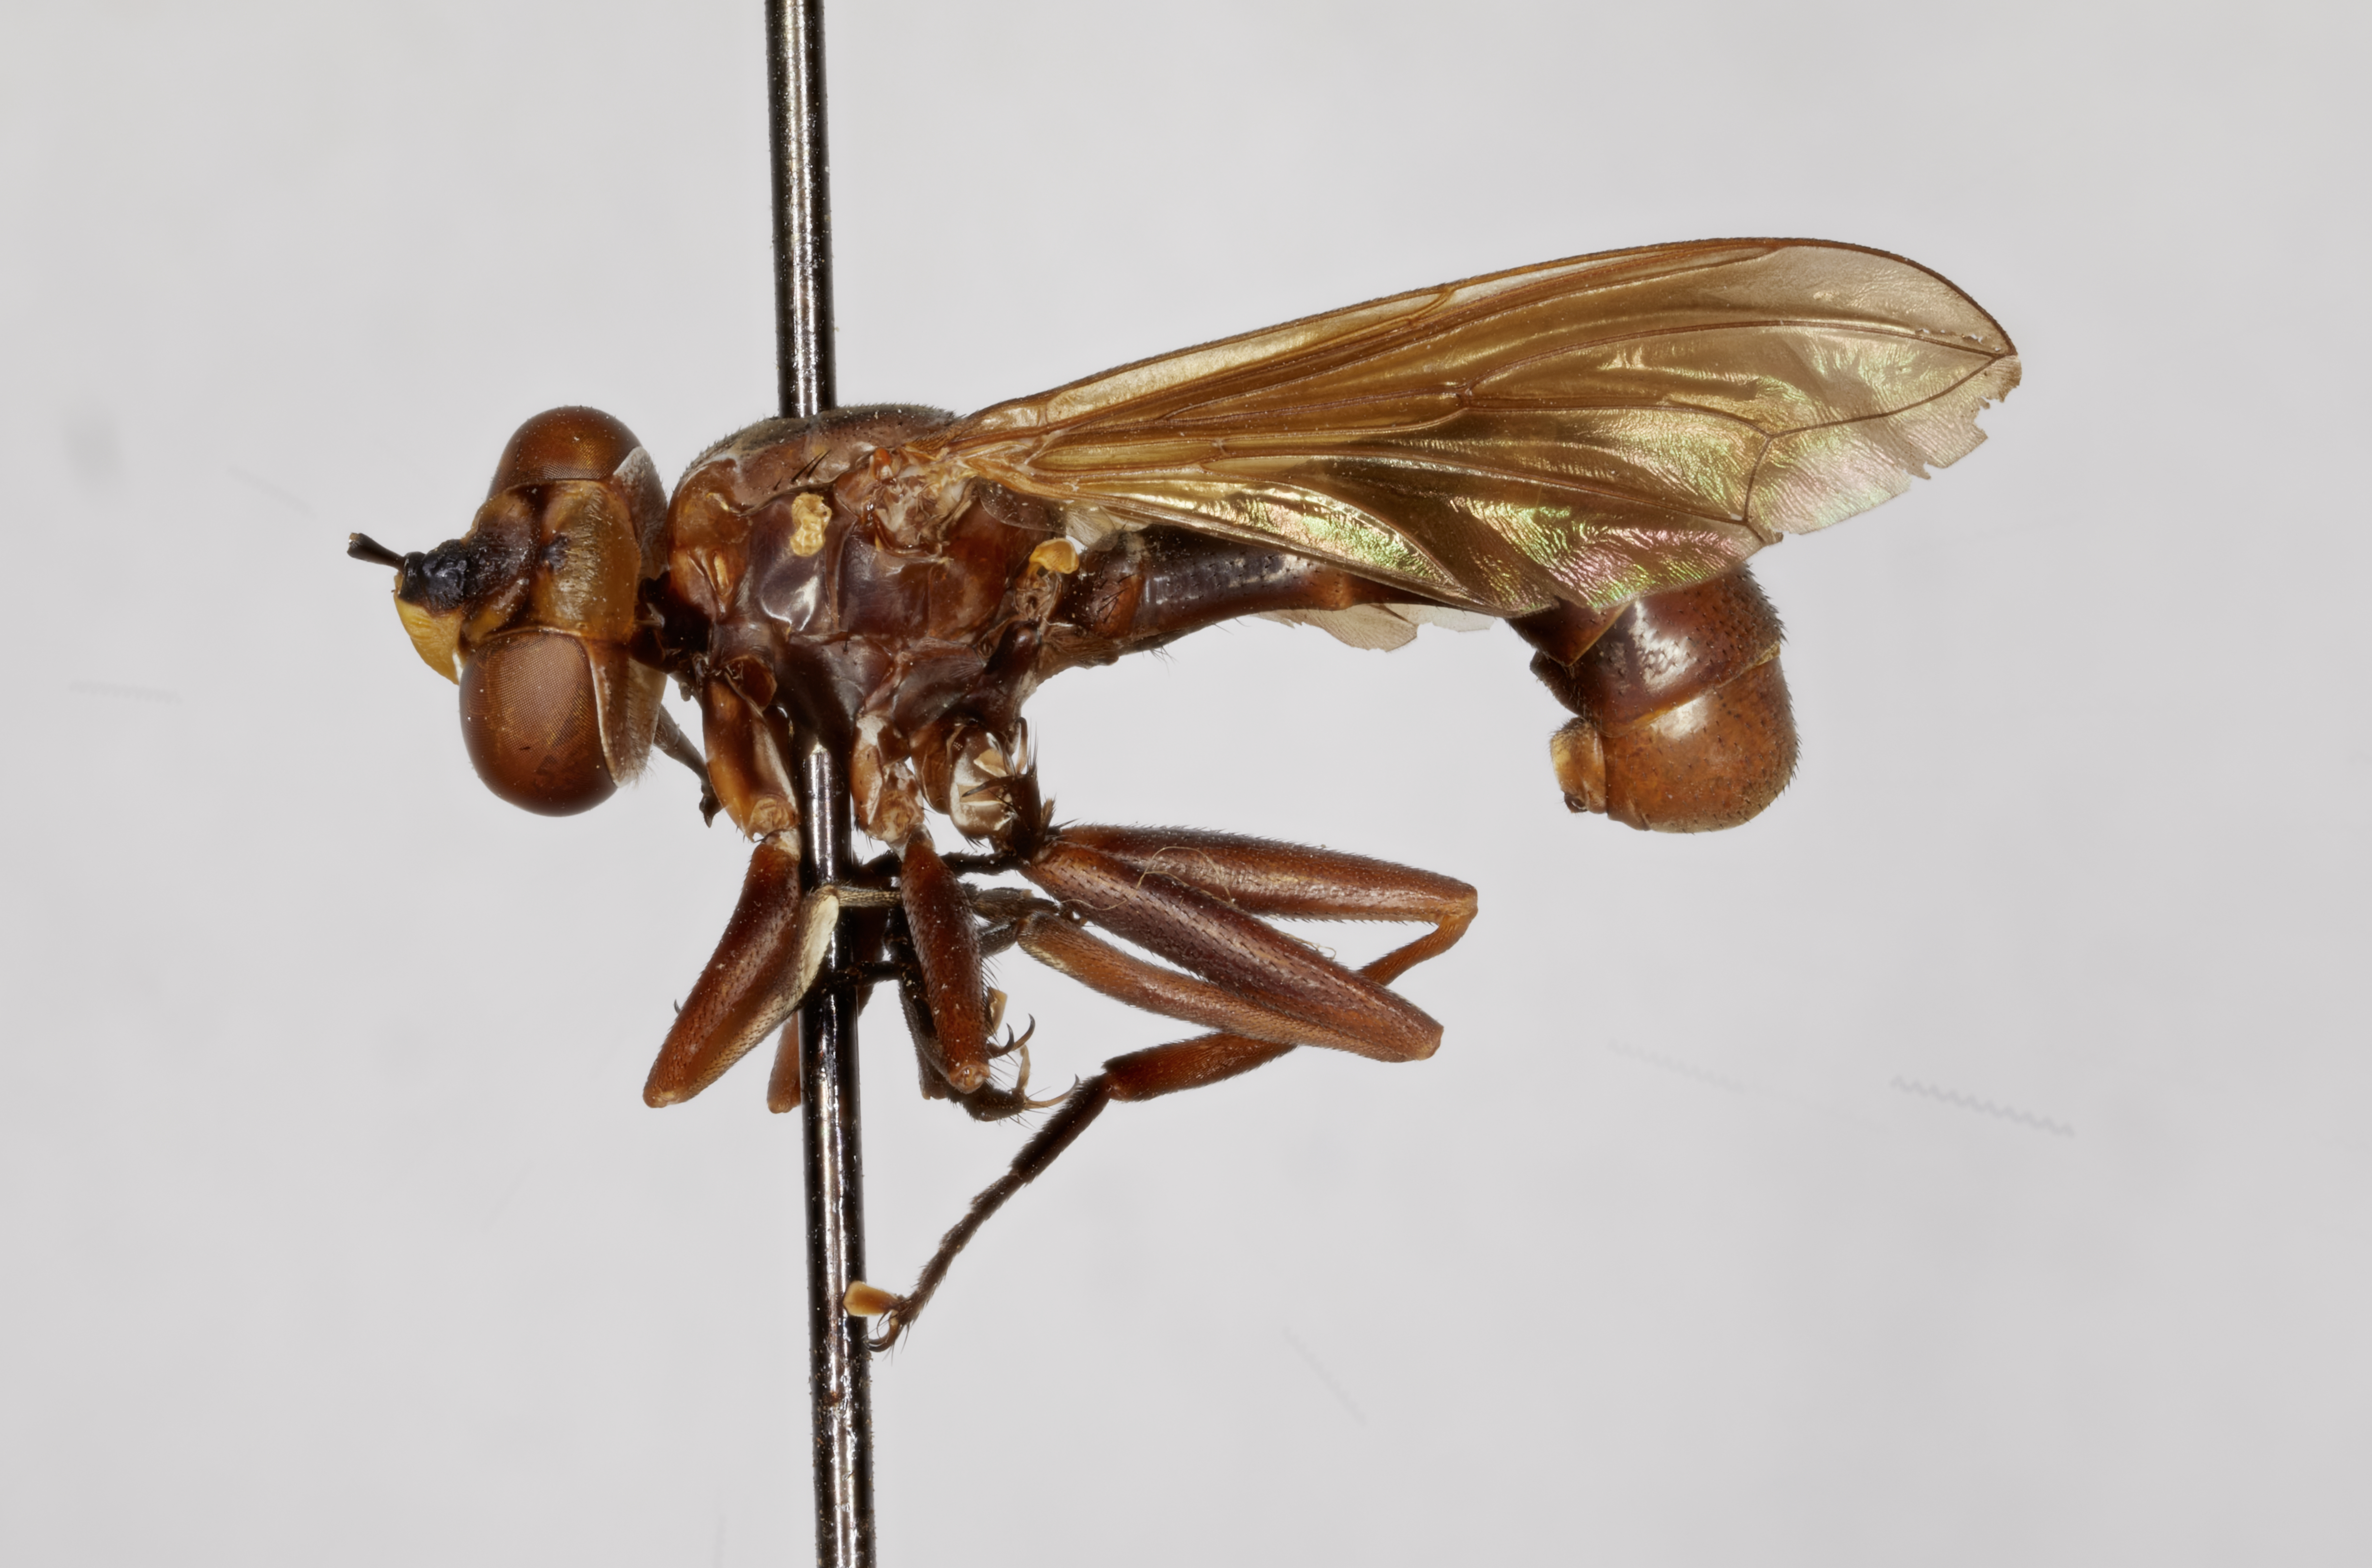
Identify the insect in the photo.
Conops nigripes
